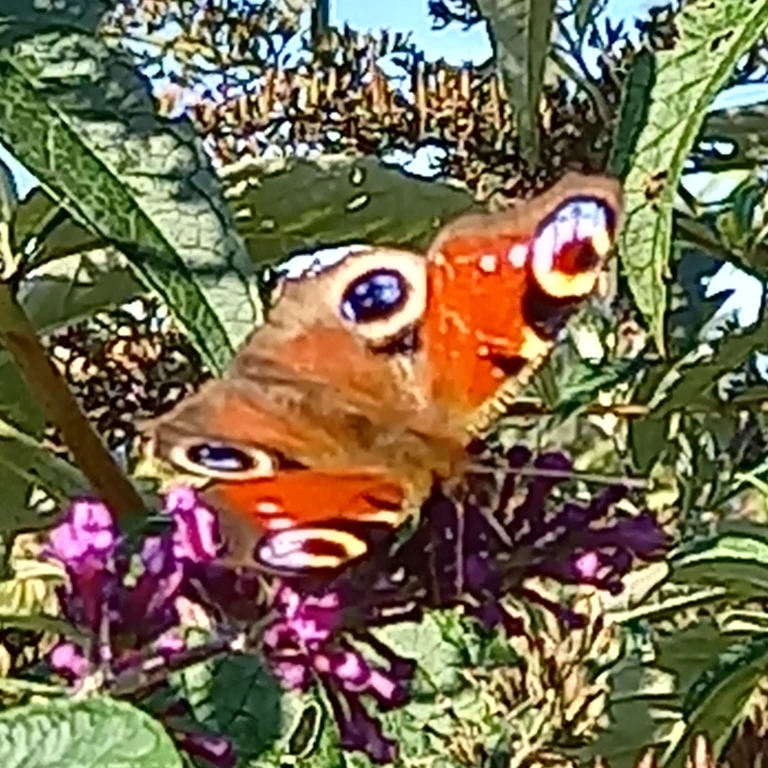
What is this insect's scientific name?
Aglais io
